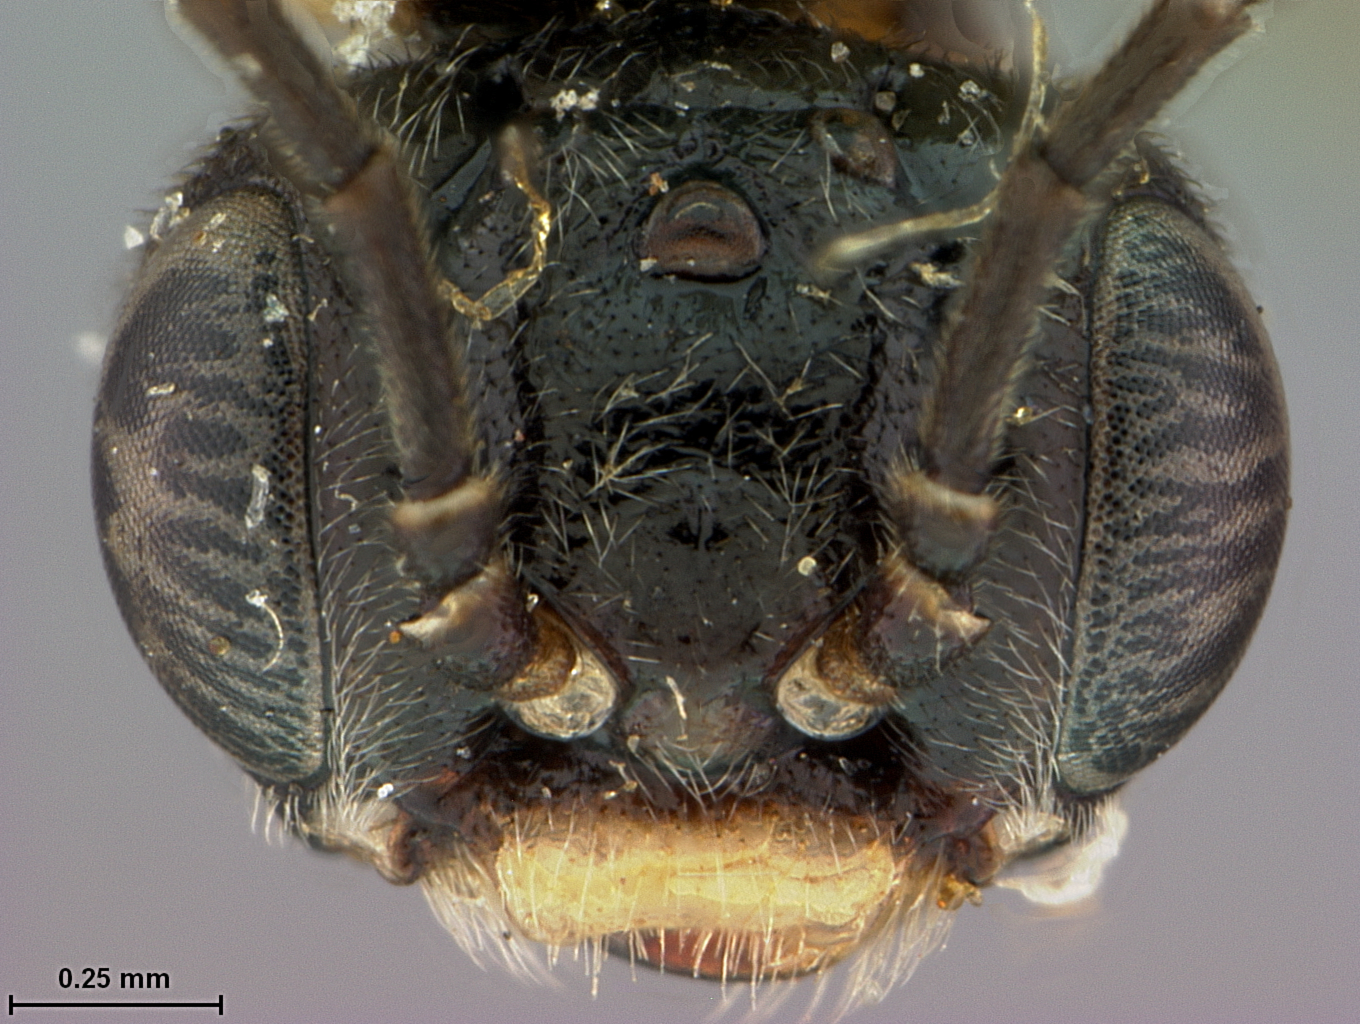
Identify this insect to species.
Periclista occidentalis
